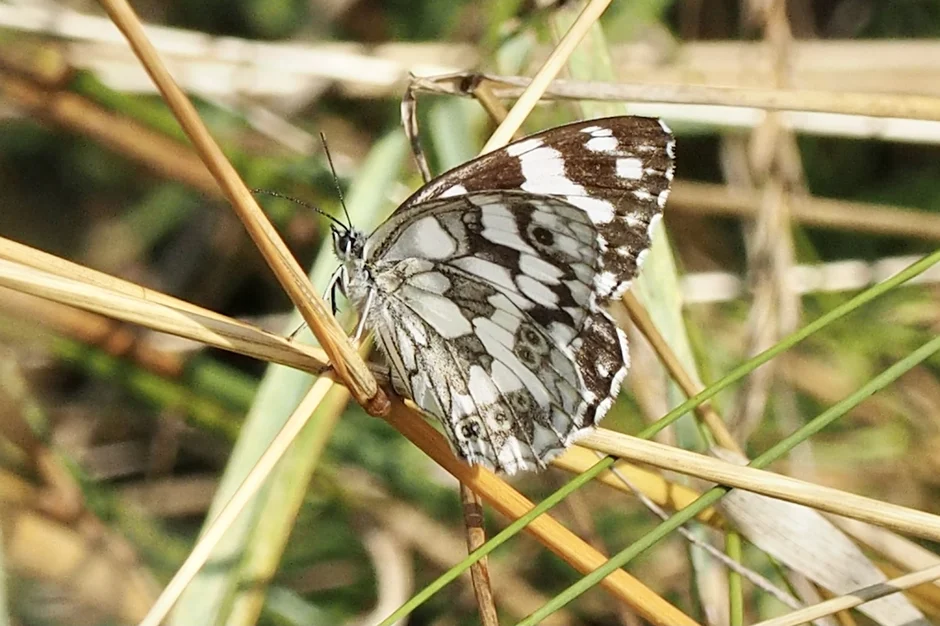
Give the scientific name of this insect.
Melanargia galathea
